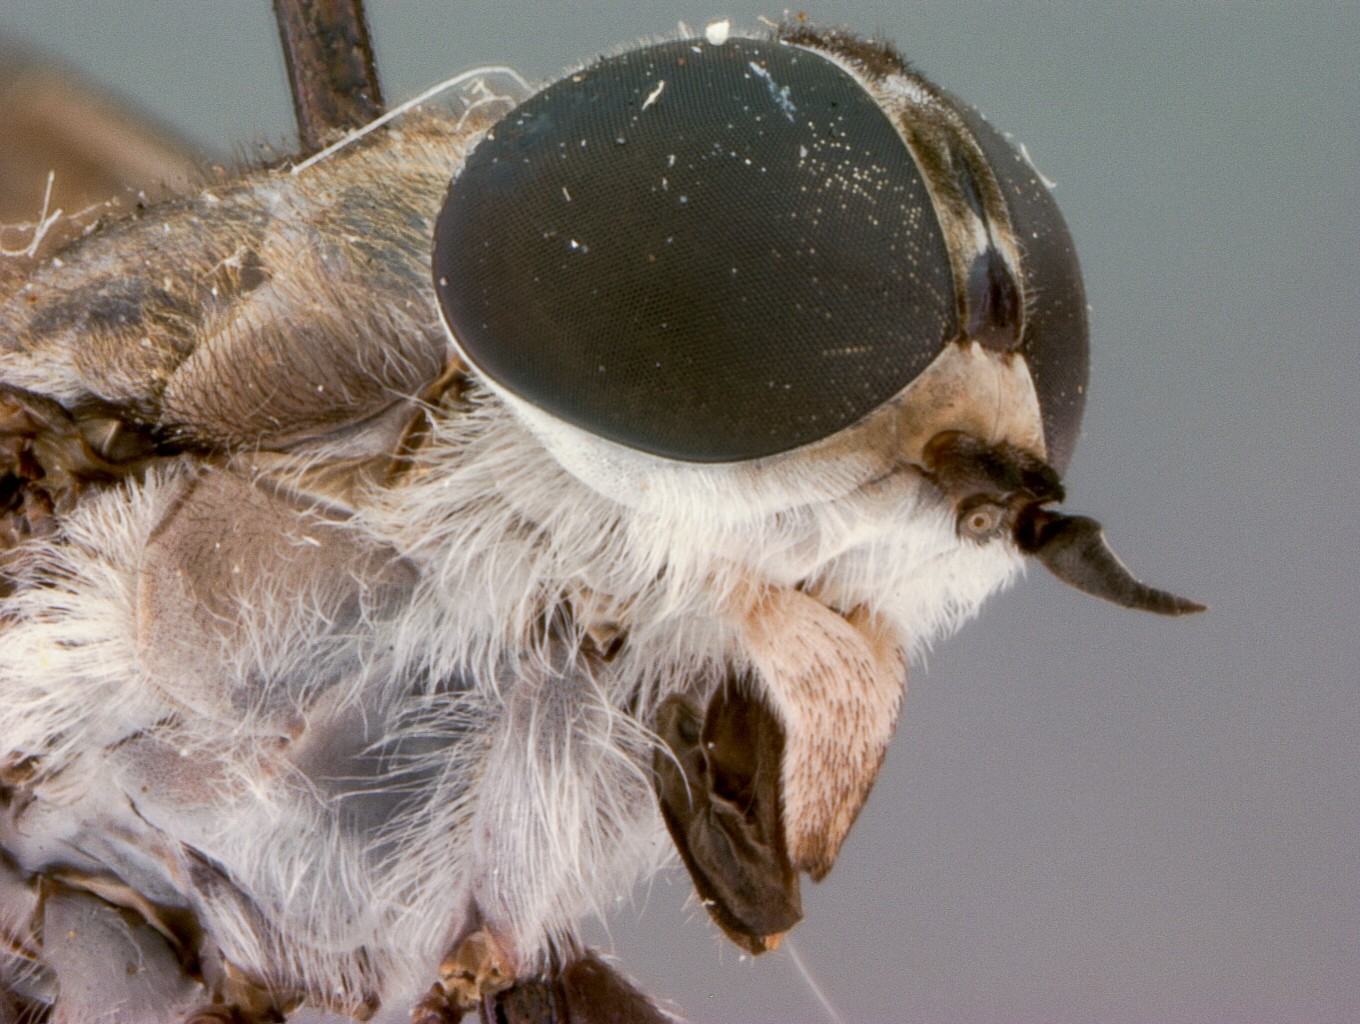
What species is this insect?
Tabanus fairchildi
